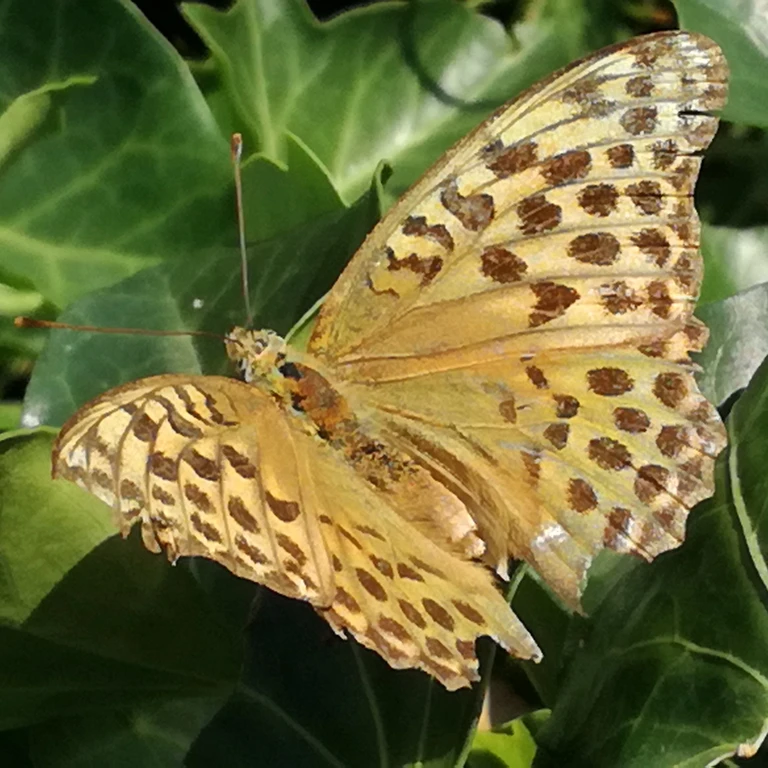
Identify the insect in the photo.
Argynnis paphia
